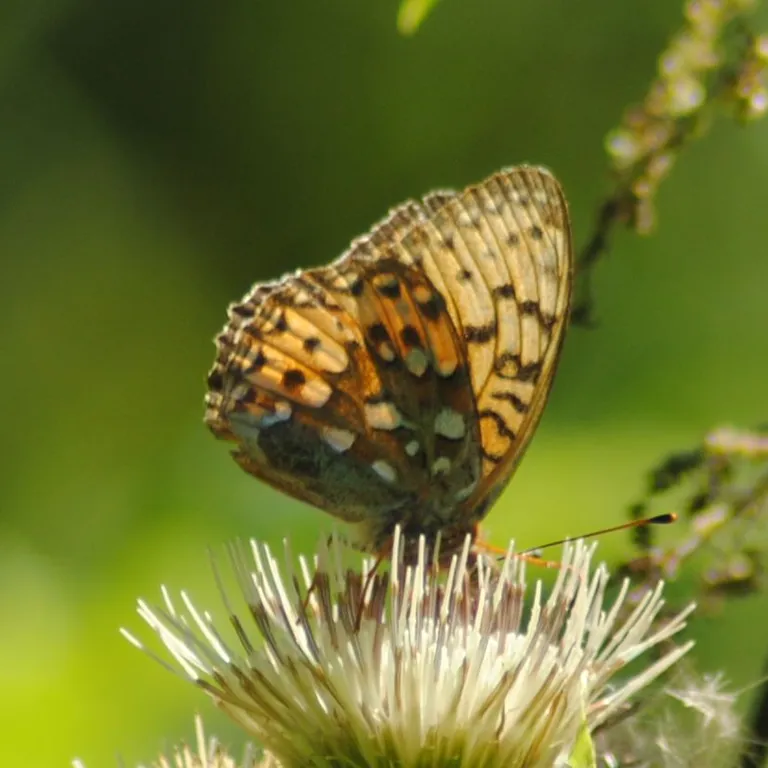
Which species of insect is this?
Speyeria aglaja
